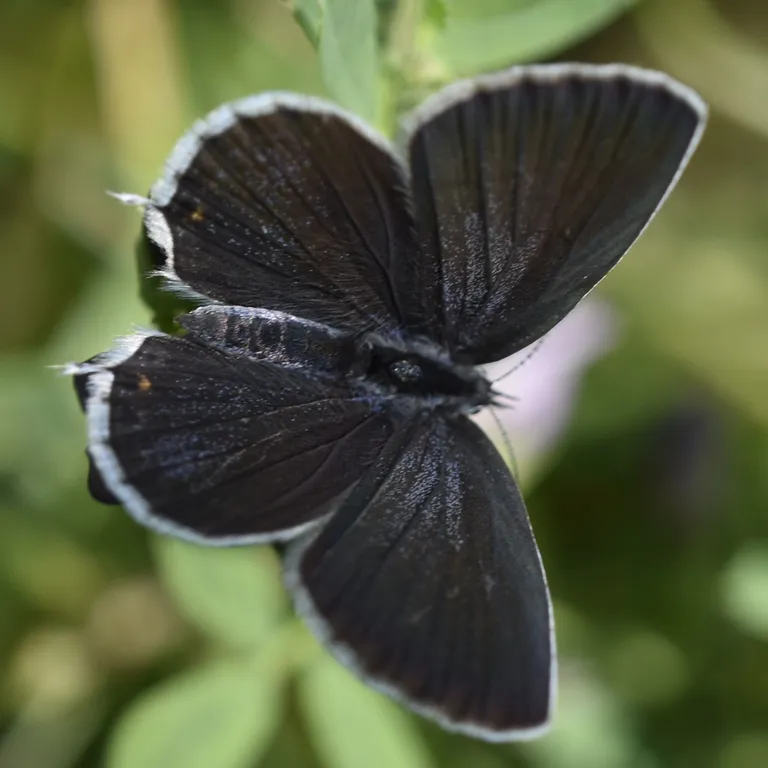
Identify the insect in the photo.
Cupido argiades (also Elkalyce argiades)
